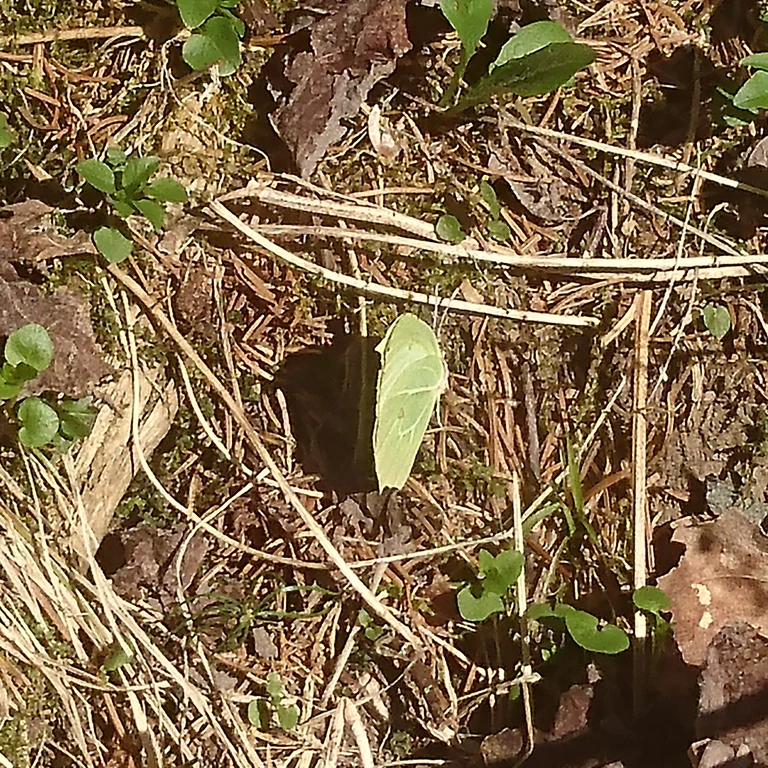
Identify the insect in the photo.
Gonepteryx rhamni
